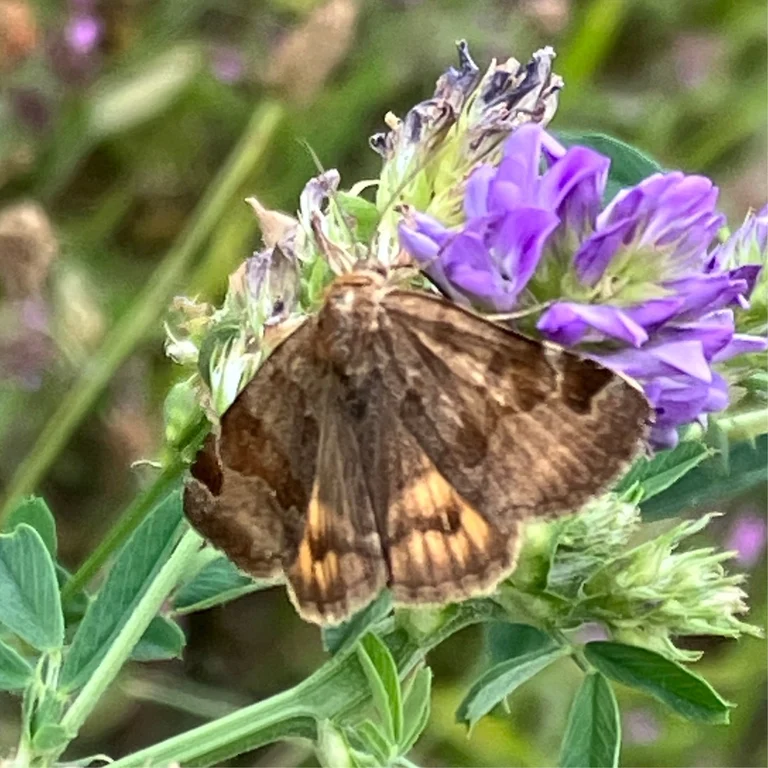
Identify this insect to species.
Euclidia glyphica
